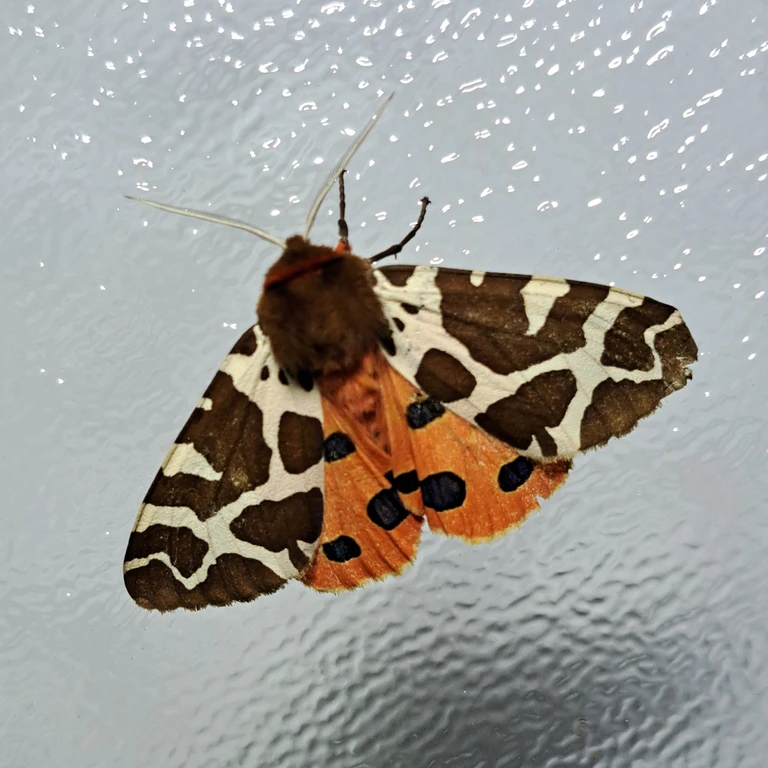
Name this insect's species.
Arctia caja
